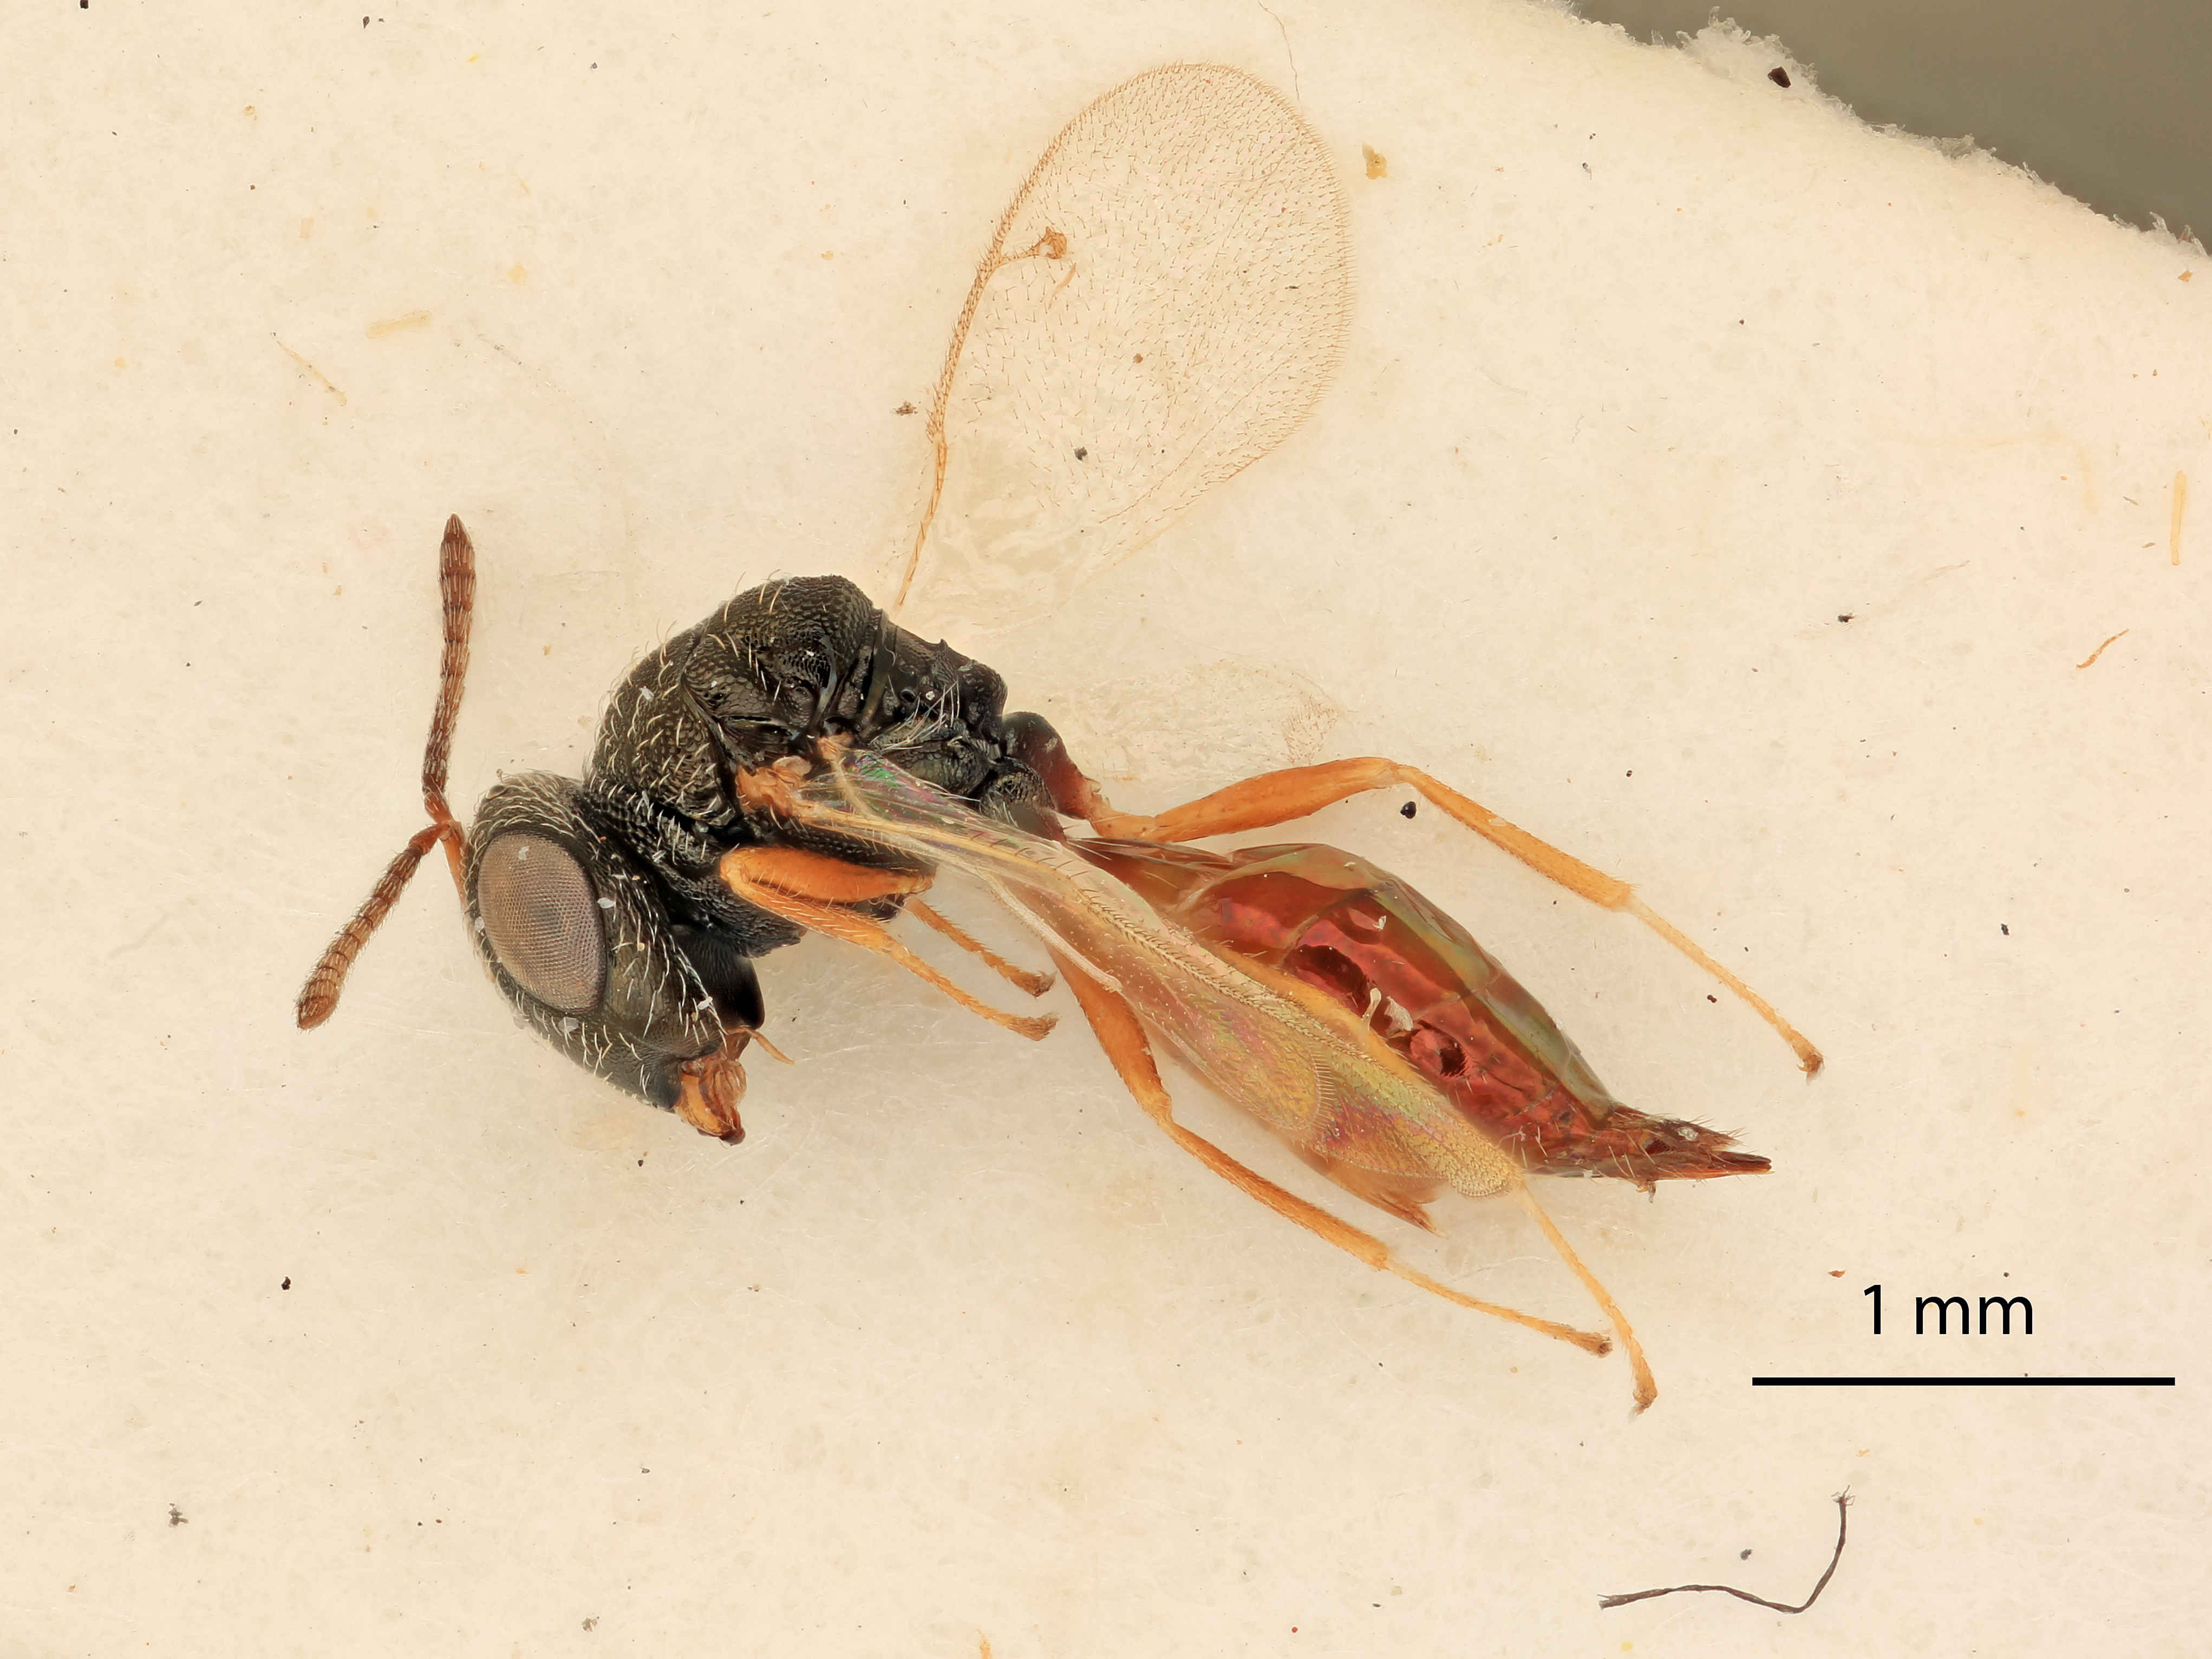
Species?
Toxeumelloides cavigena
